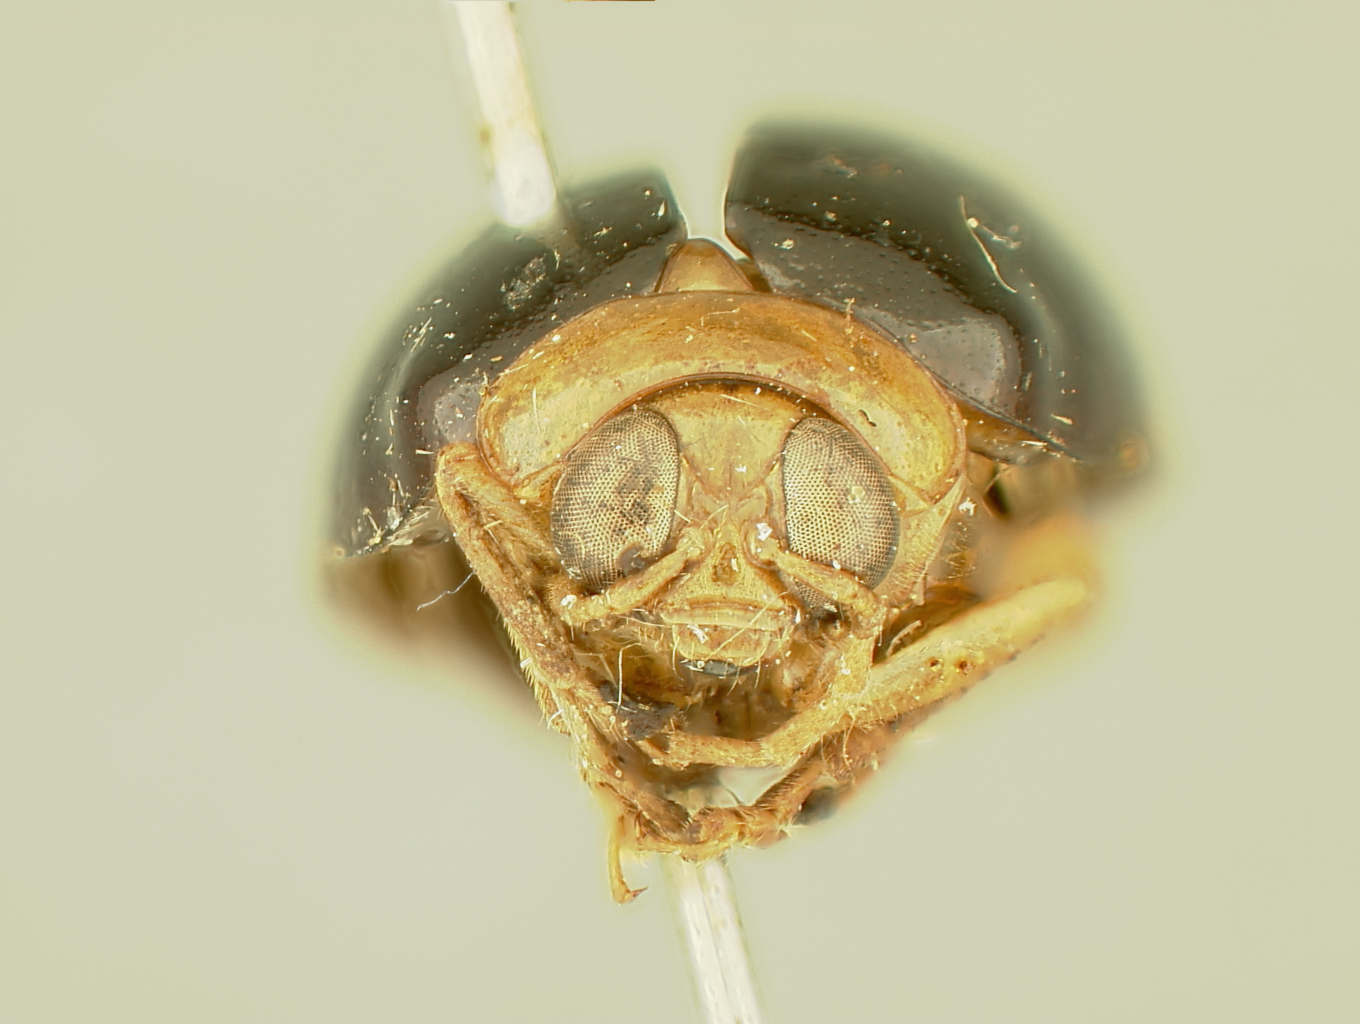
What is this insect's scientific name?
Sebaethiella nigripennis
